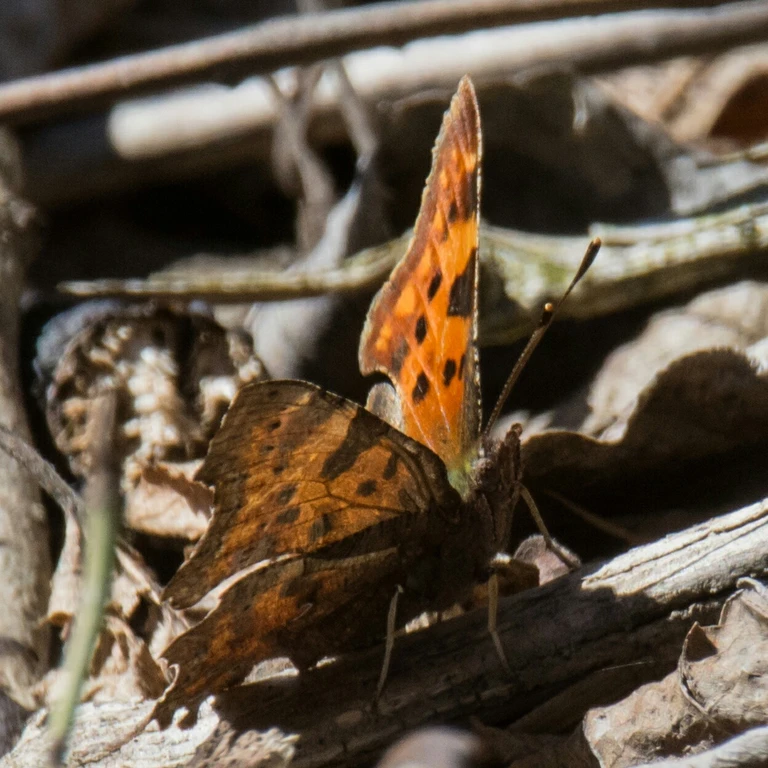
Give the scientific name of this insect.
Polygonia c-album
